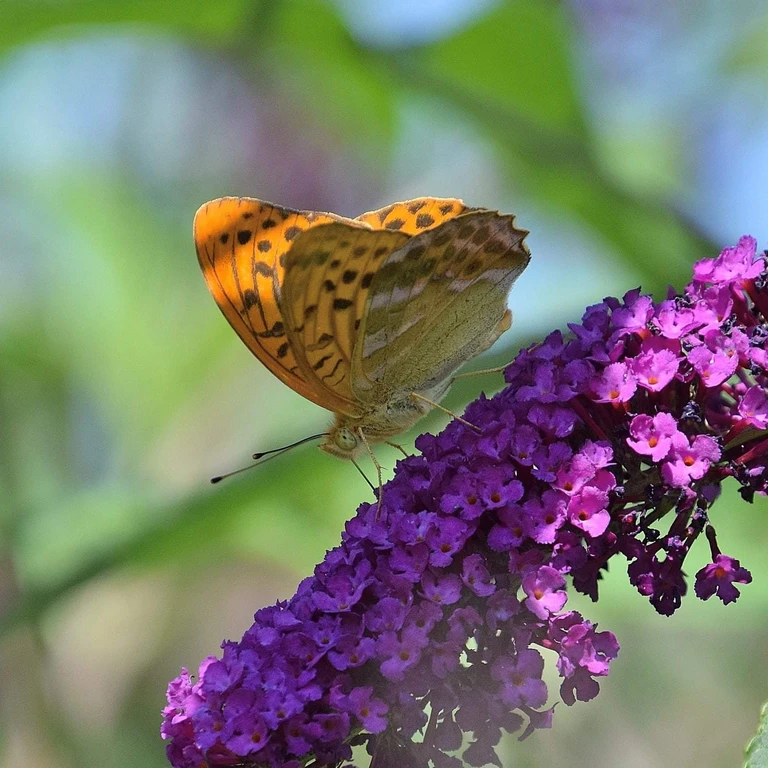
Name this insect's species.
Argynnis paphia
